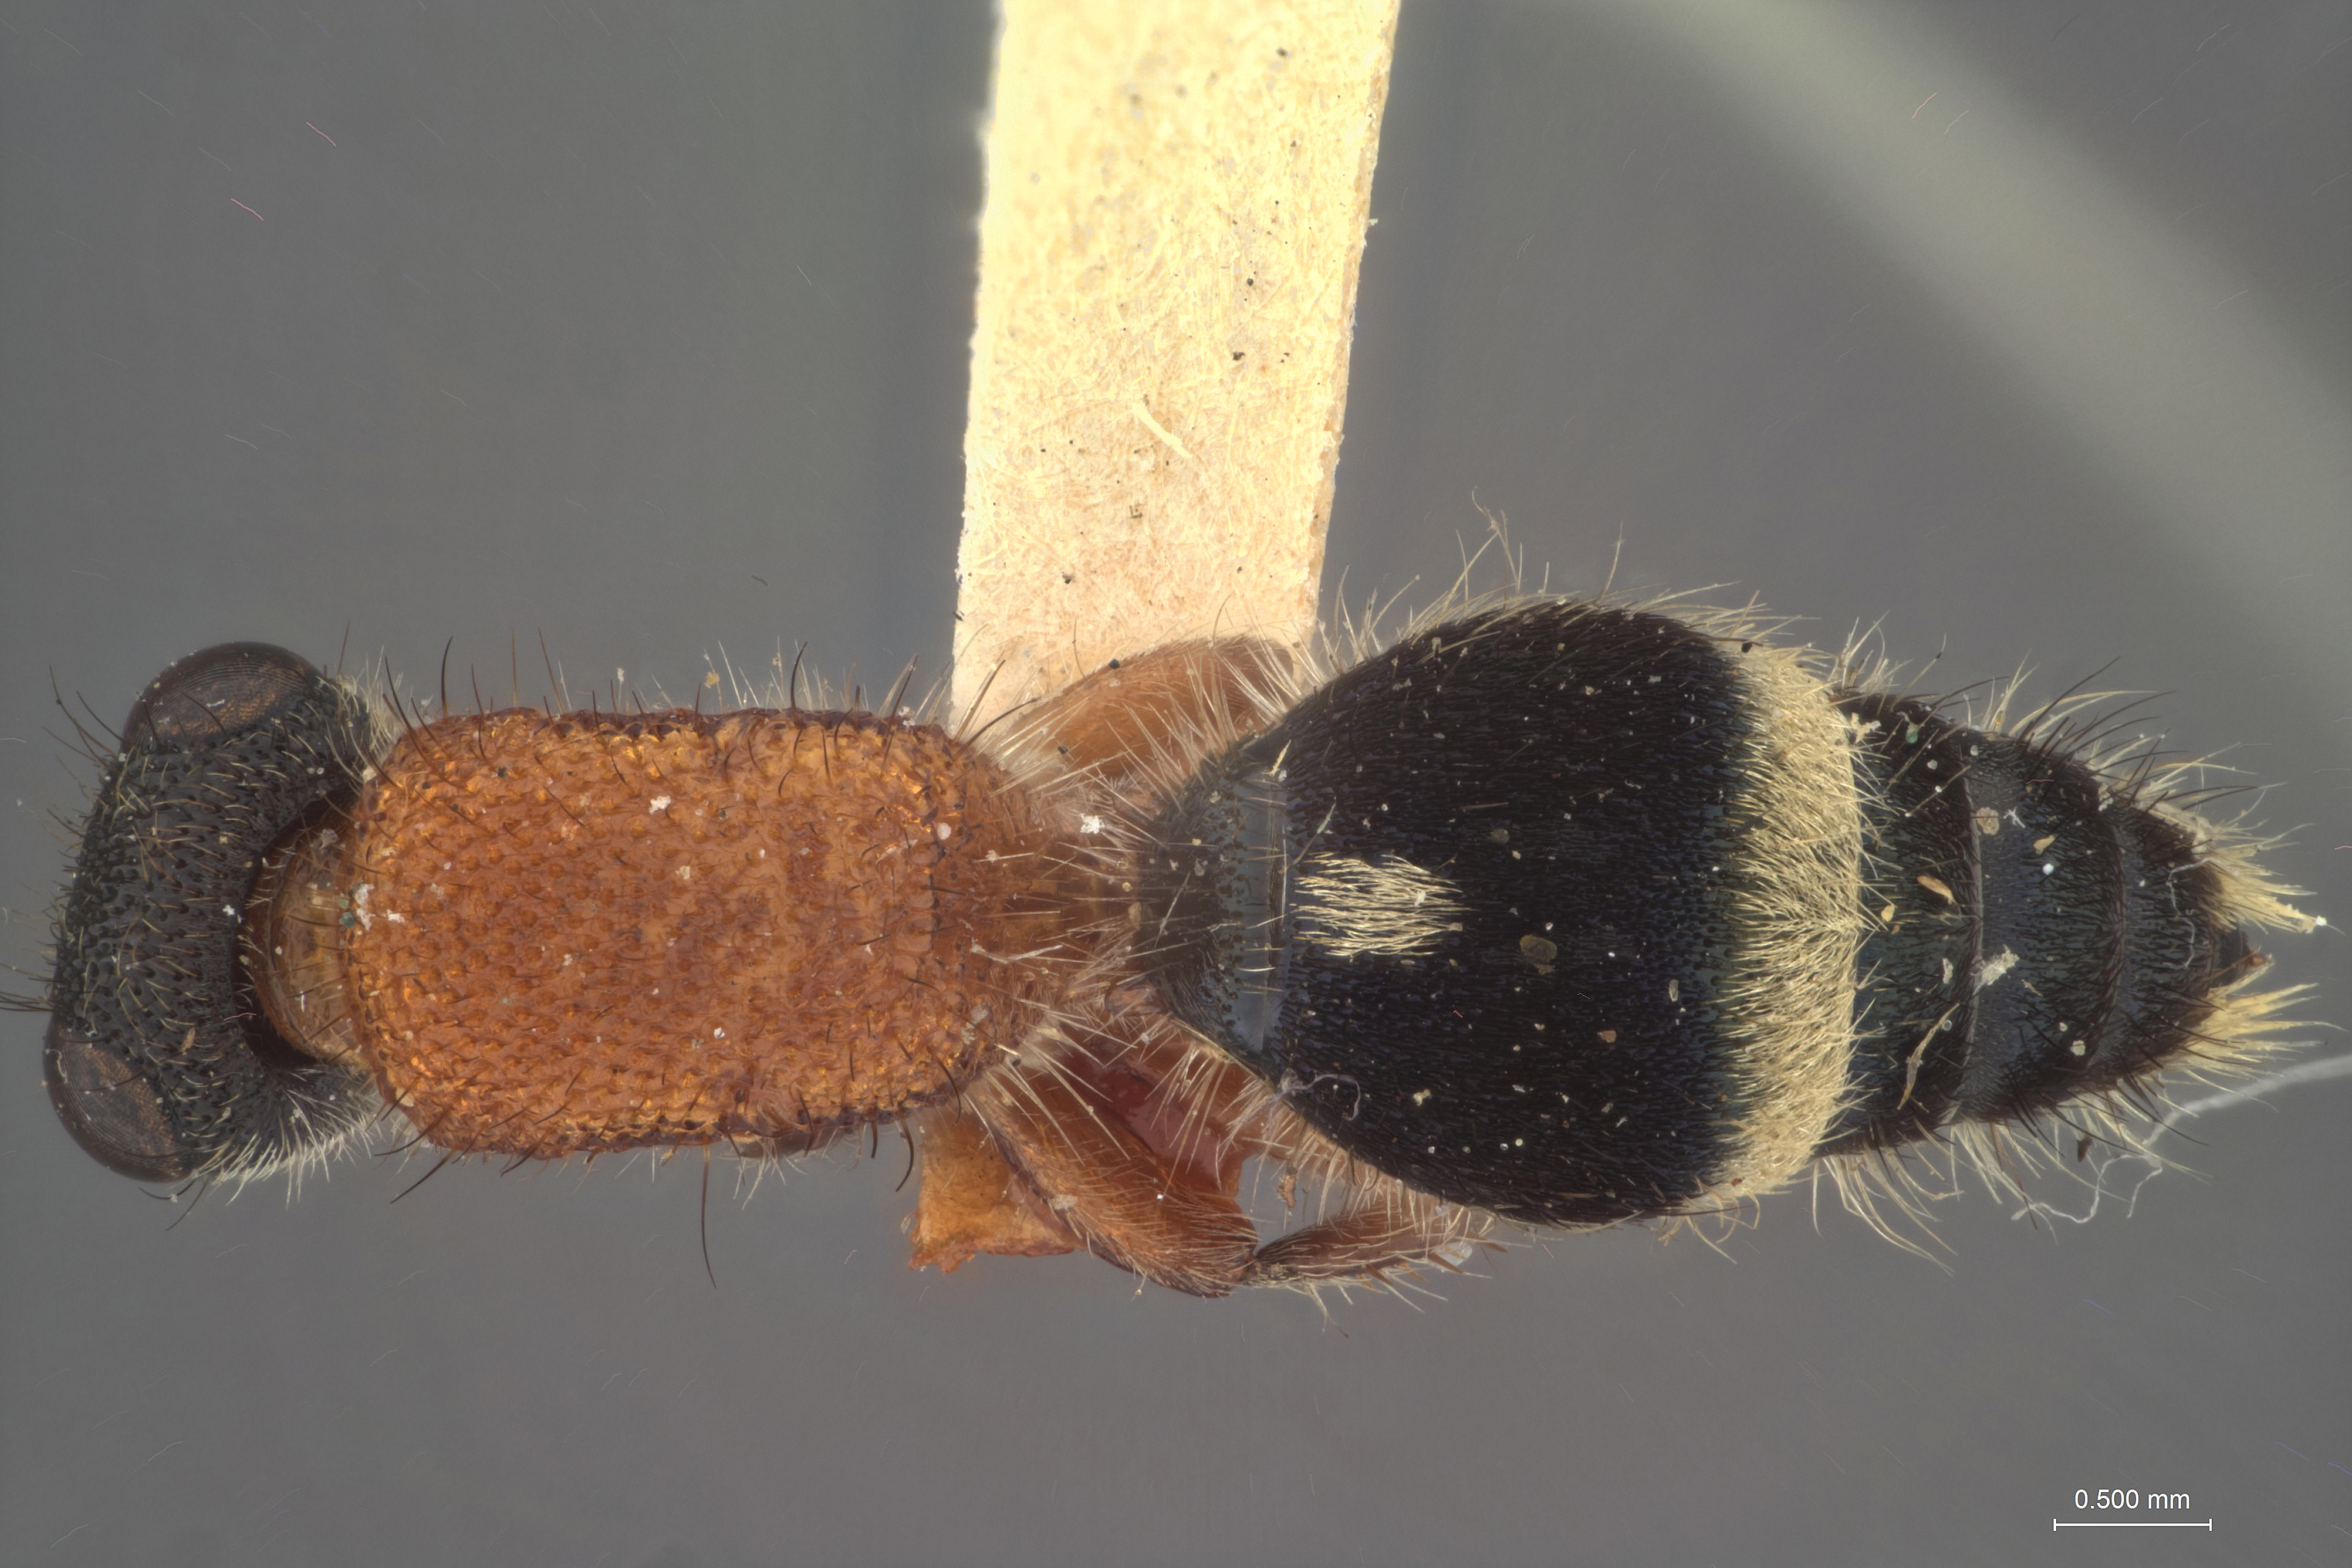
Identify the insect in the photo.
Smicromyrme hyale
